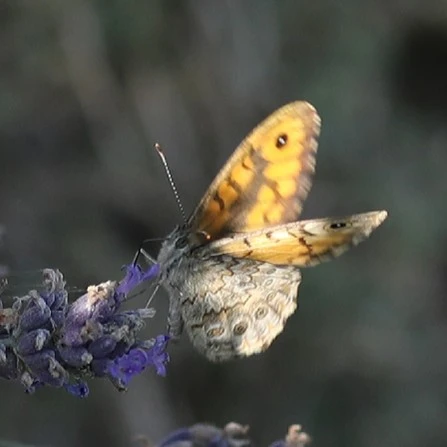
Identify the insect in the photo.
Lasiommata megera (also Pararge megera)
